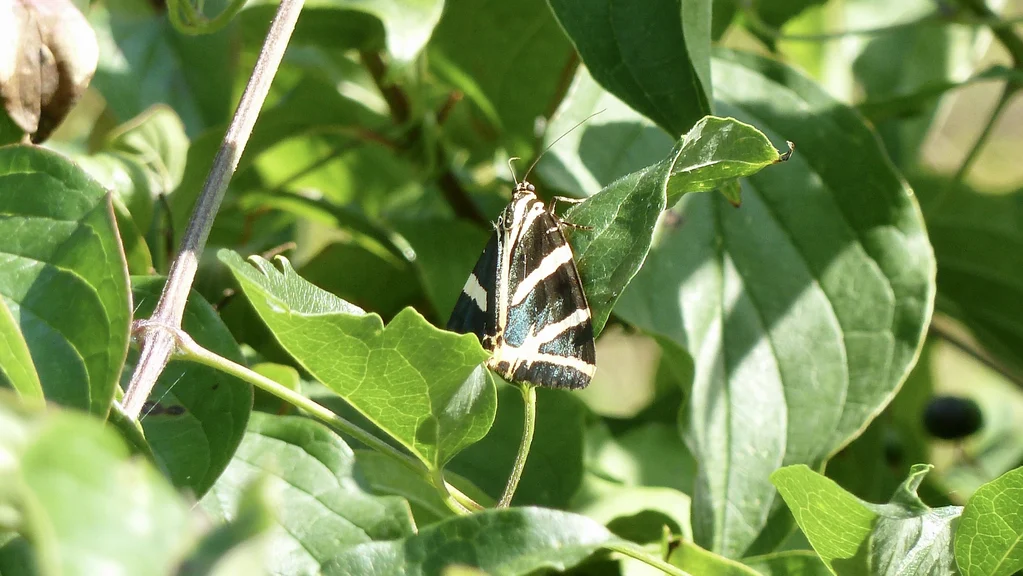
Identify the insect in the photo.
Euplagia quadripunctaria
